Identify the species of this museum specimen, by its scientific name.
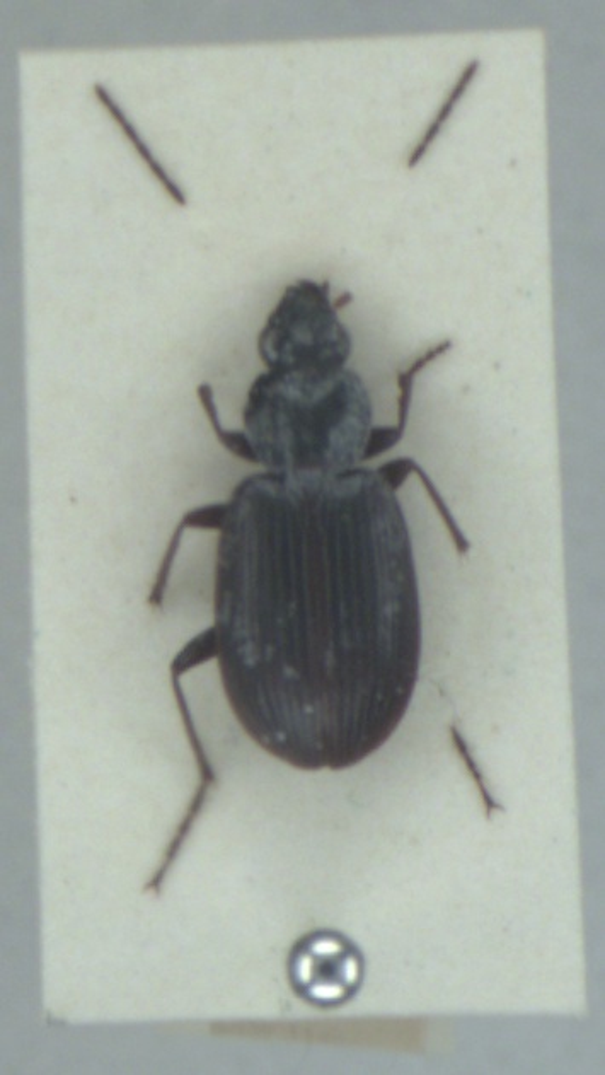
Agonum nigrum
